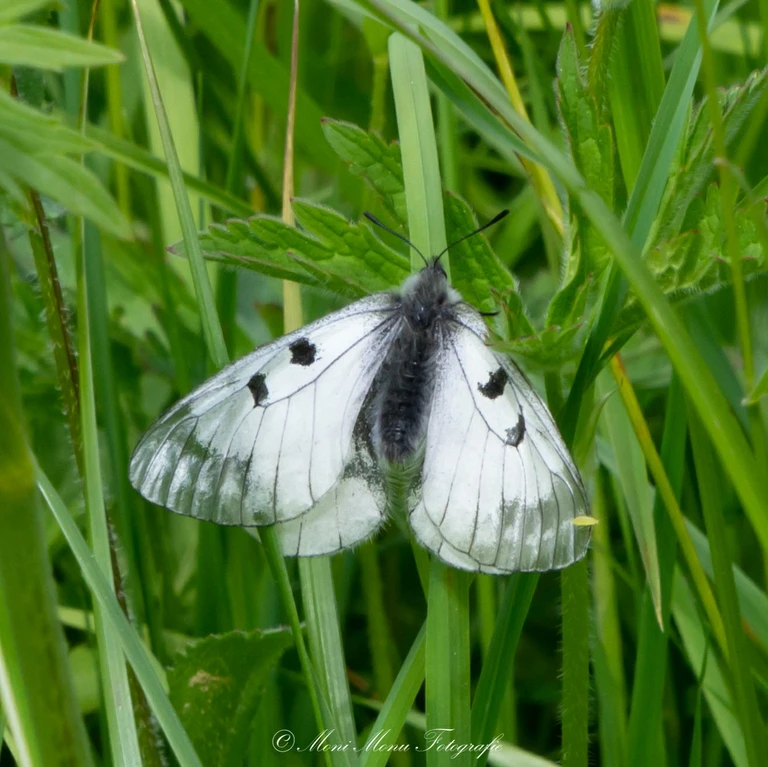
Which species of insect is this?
Parnassius mnemosyne
